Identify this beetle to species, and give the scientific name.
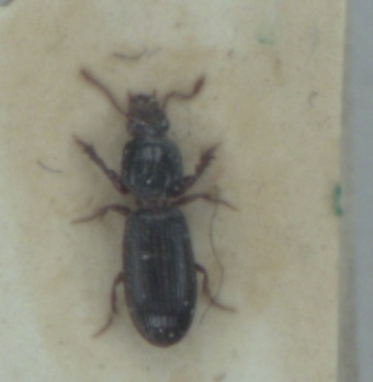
Clivina fossor
